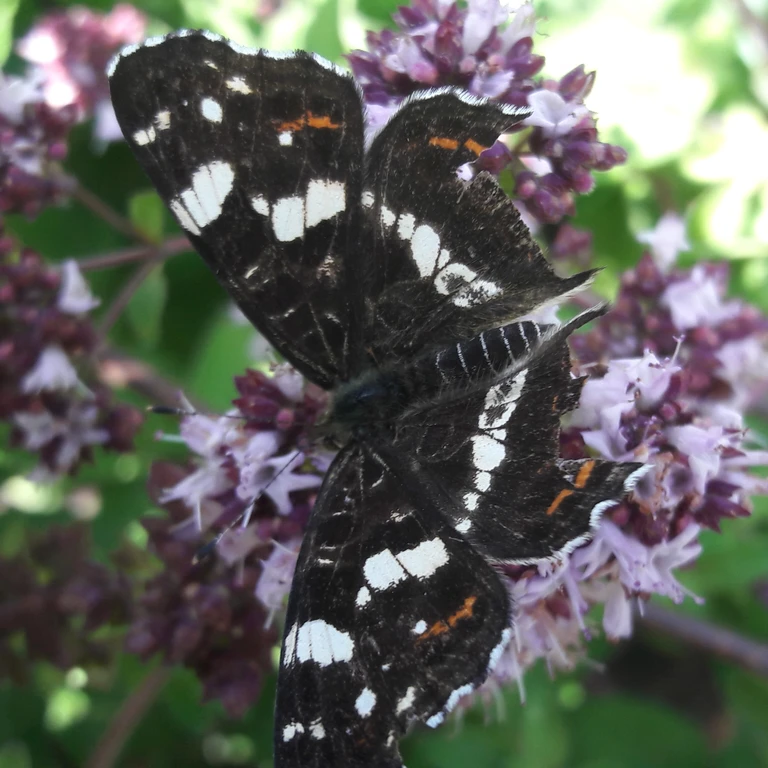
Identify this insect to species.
Araschnia levana
